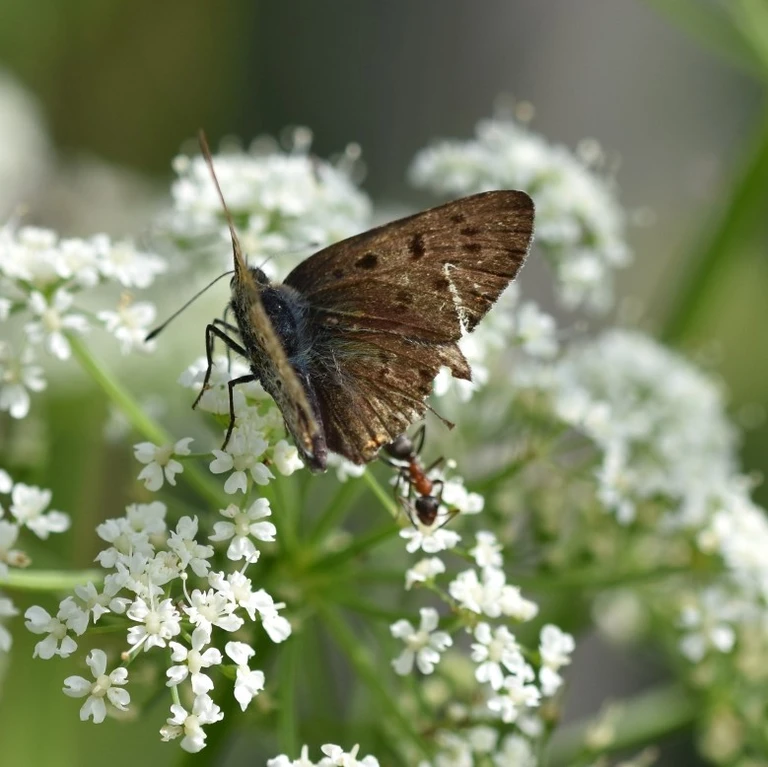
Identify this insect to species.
Lycaena tityrus (also Loweia tityrus)
